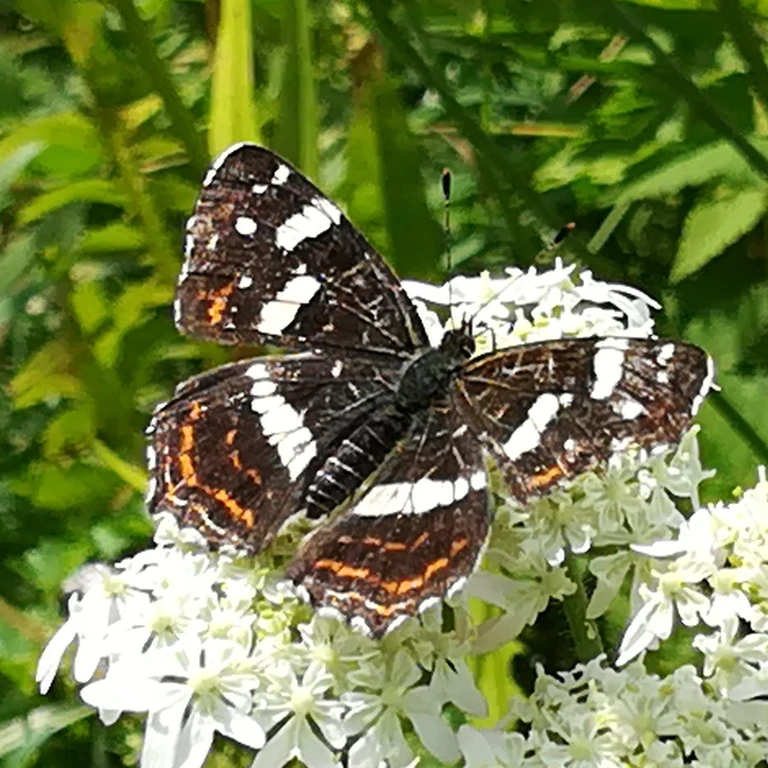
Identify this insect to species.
Araschnia levana
